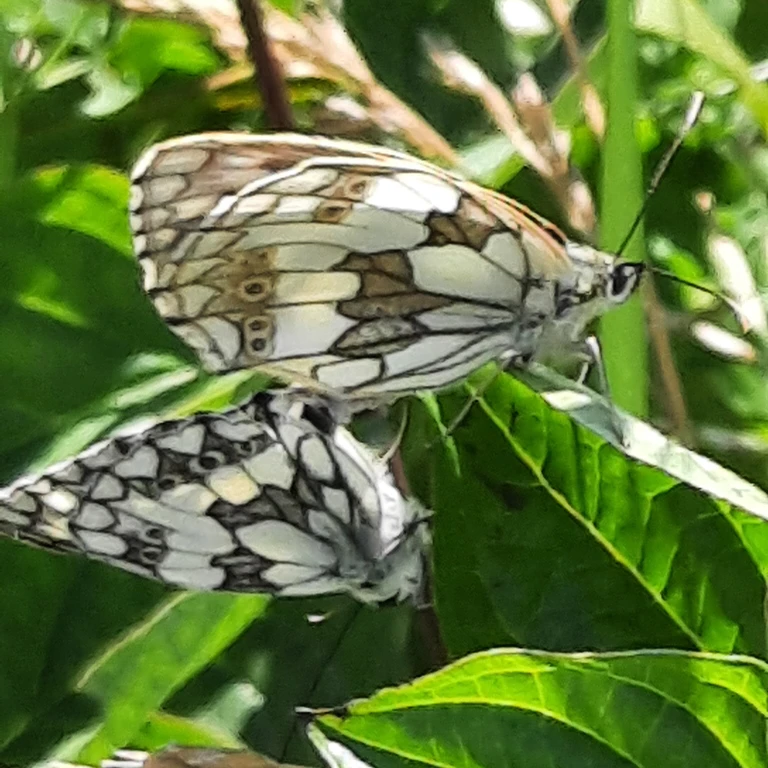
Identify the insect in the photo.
Melanargia galathea
